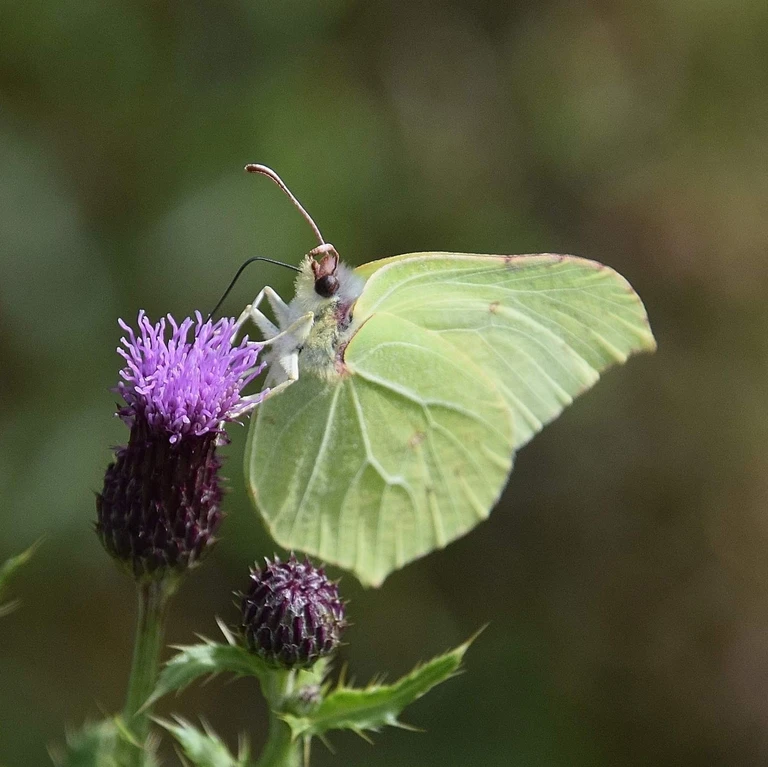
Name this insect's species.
Gonepteryx rhamni
